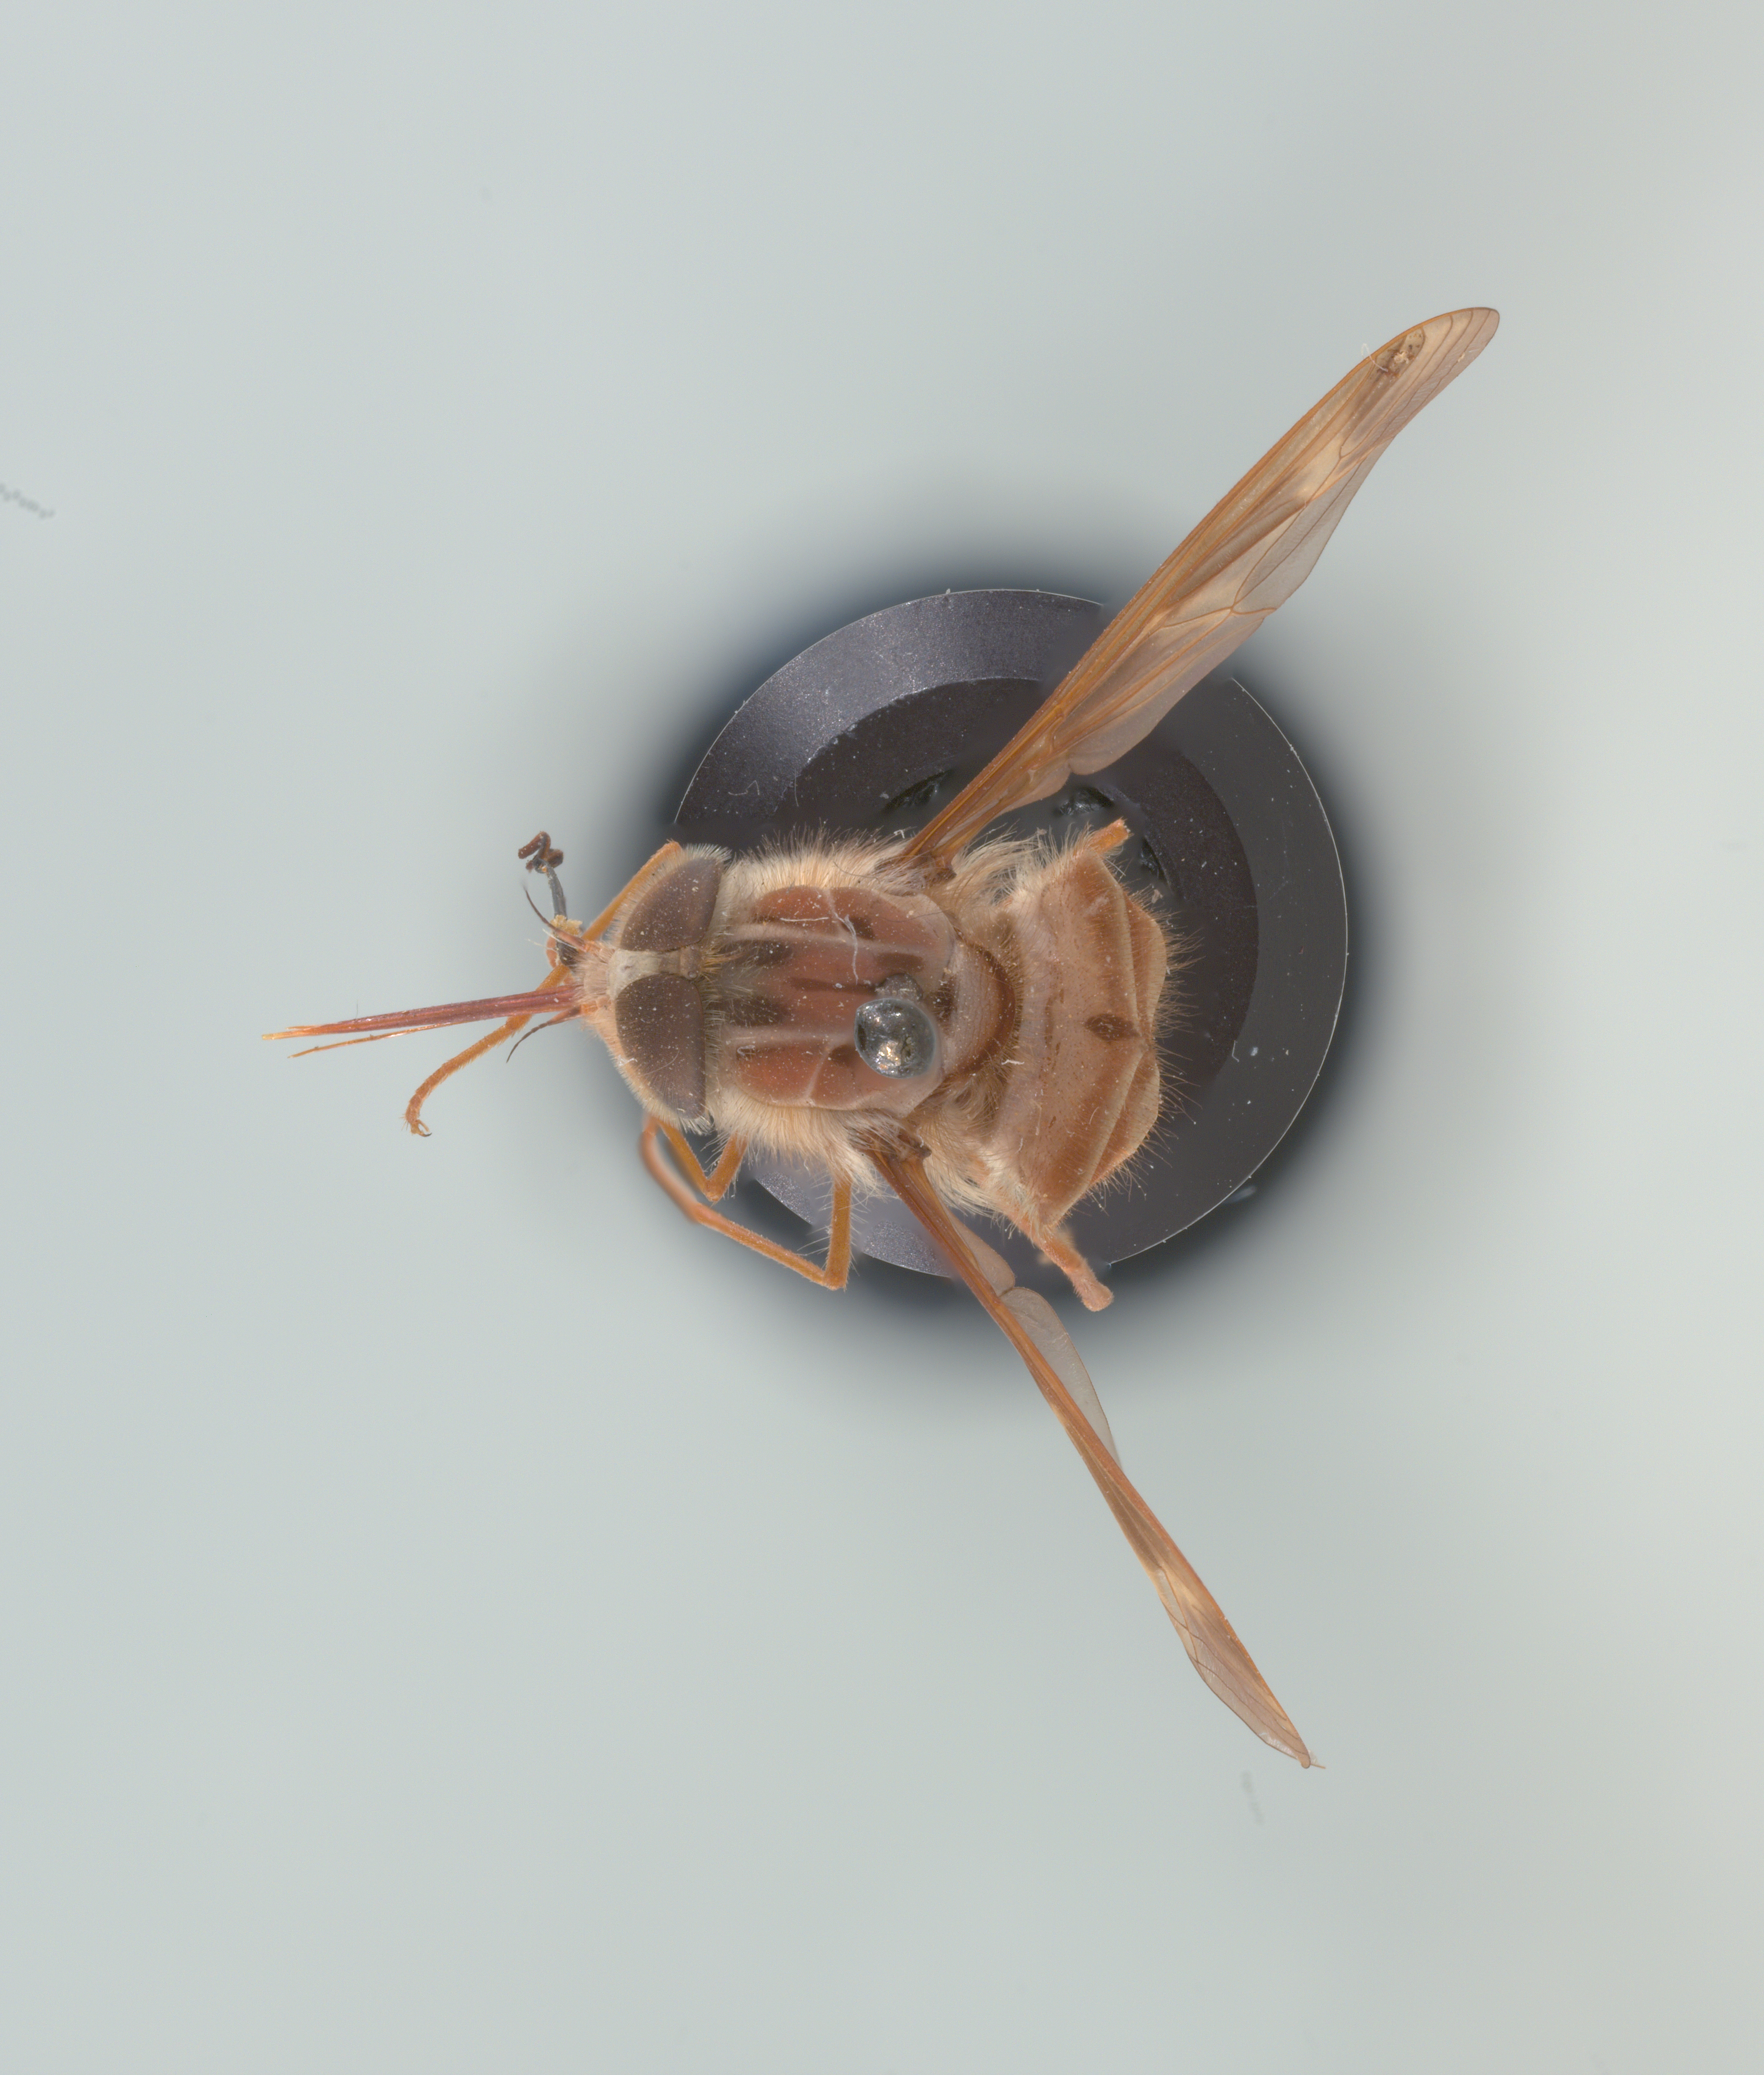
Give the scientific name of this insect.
Hirmoneura nubipennis (also Trichophthalma nubipennis)
